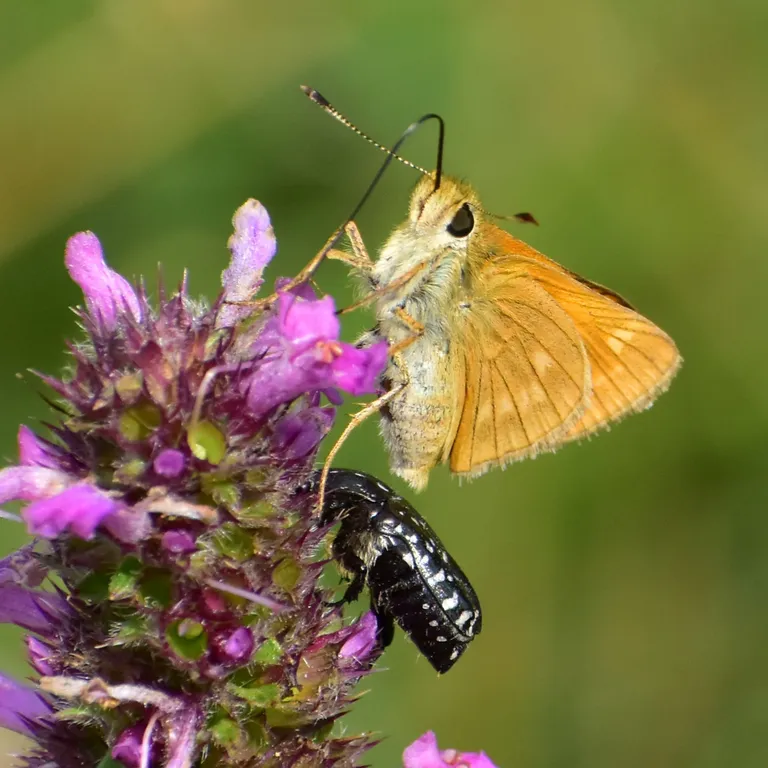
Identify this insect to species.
Ochlodes sylvanus (also Ochlodes venata)
